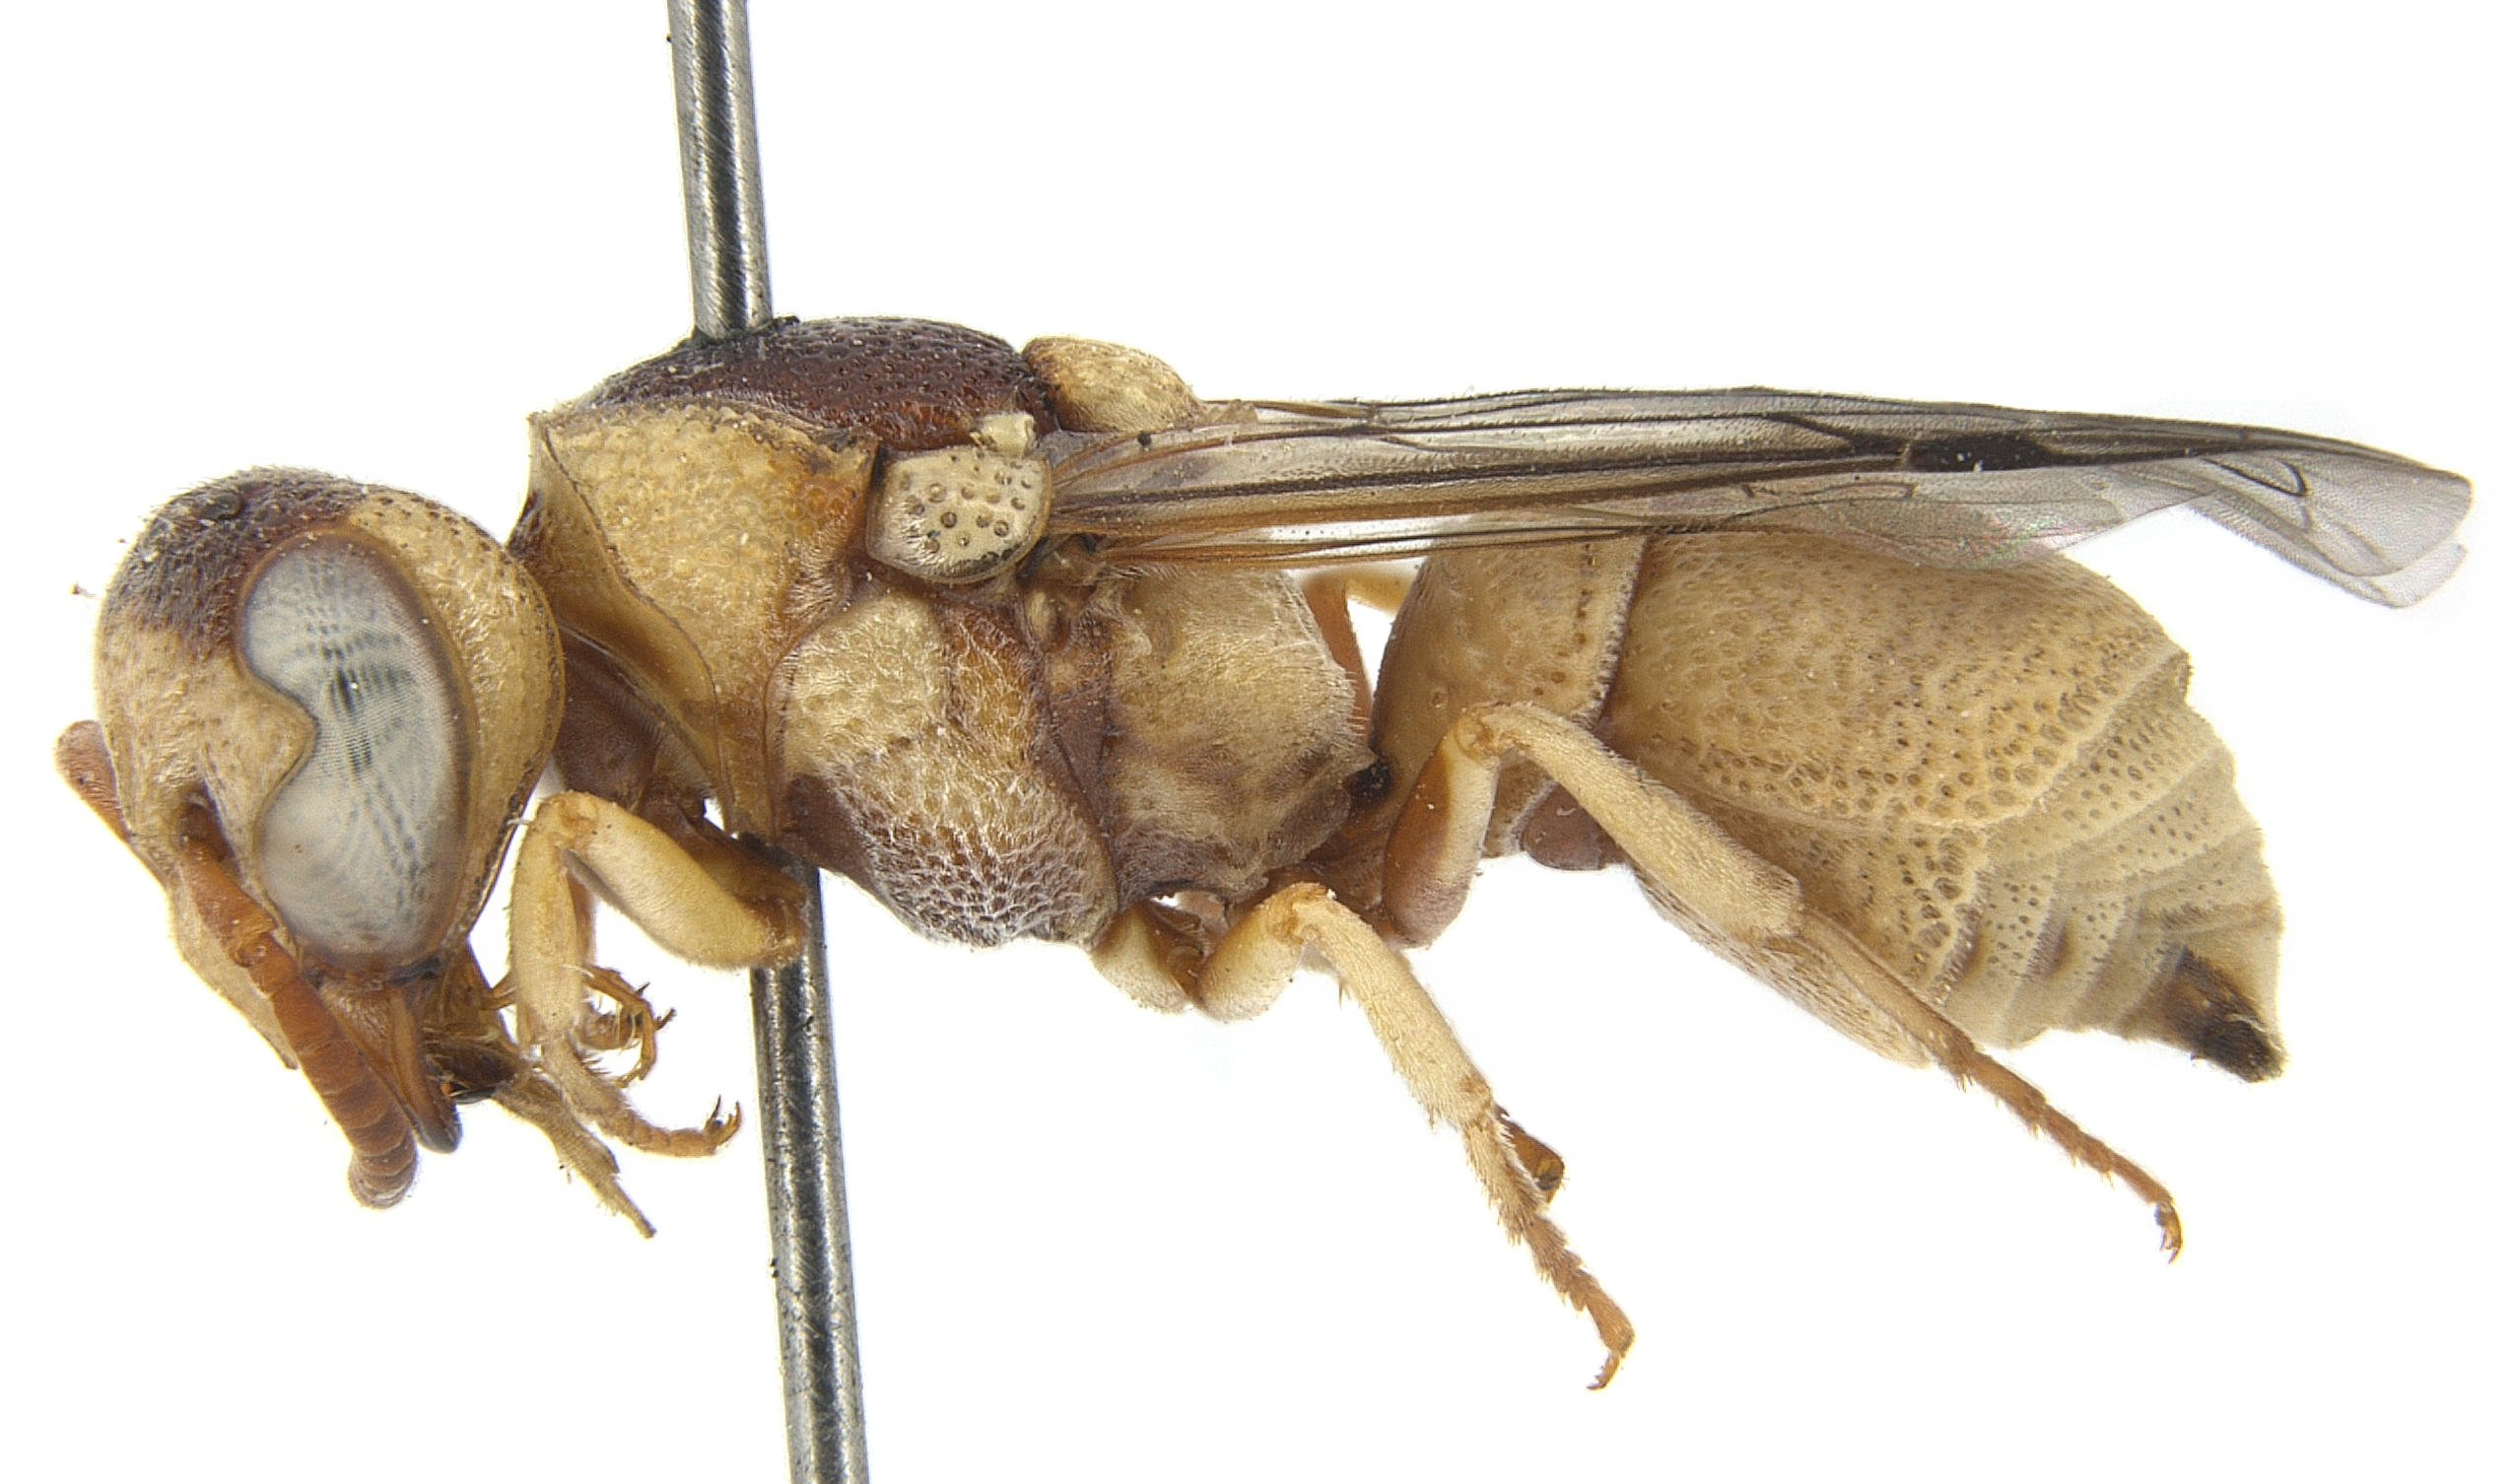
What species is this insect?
Eustenancistrocerus inconstans
